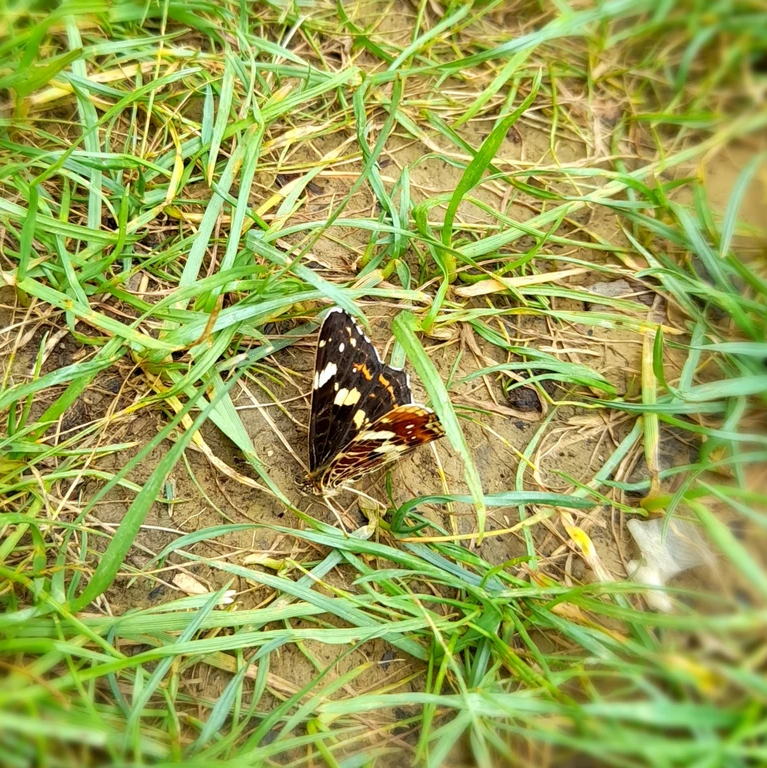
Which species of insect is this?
Araschnia levana
